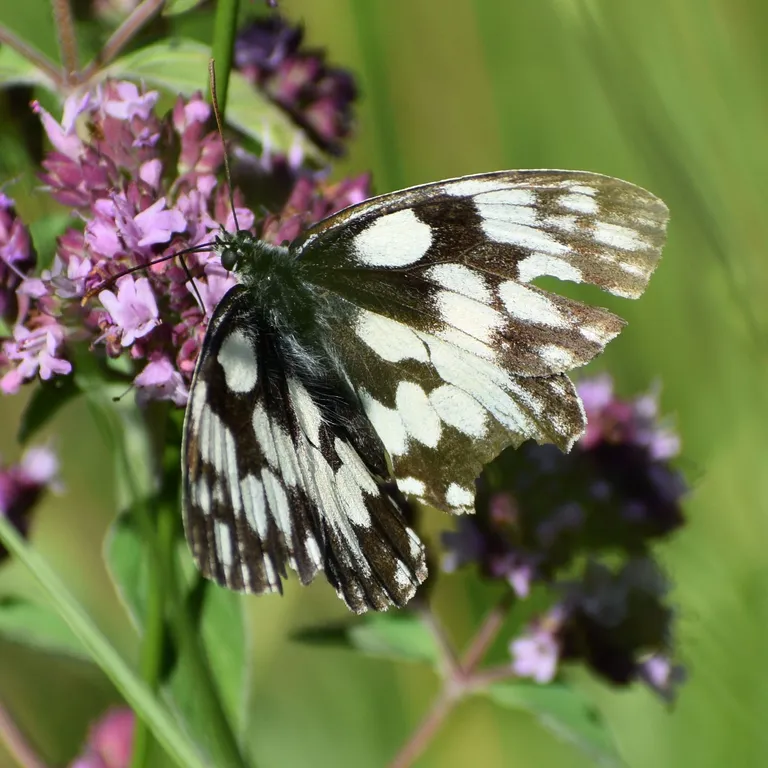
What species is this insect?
Melanargia galathea
